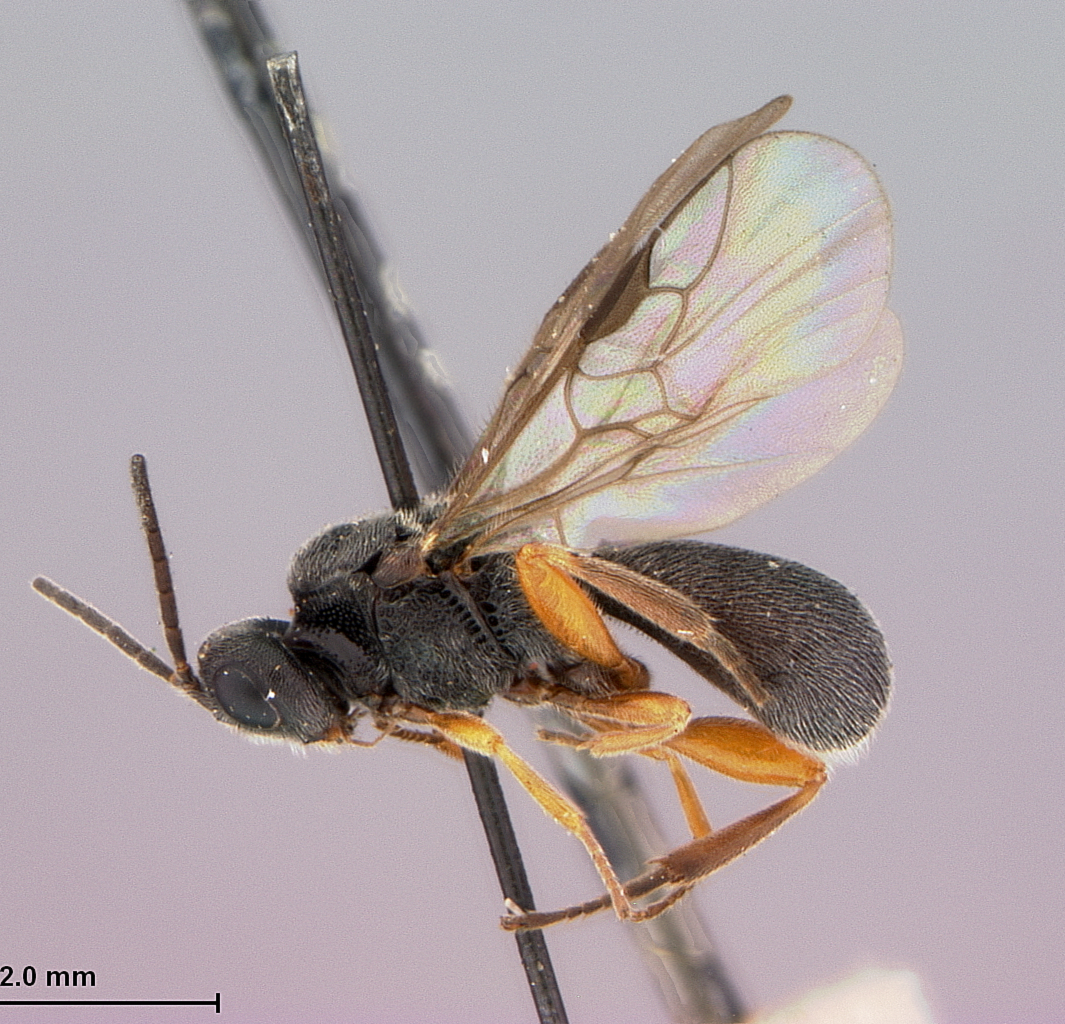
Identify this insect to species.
Urosigalphus punctifrons
